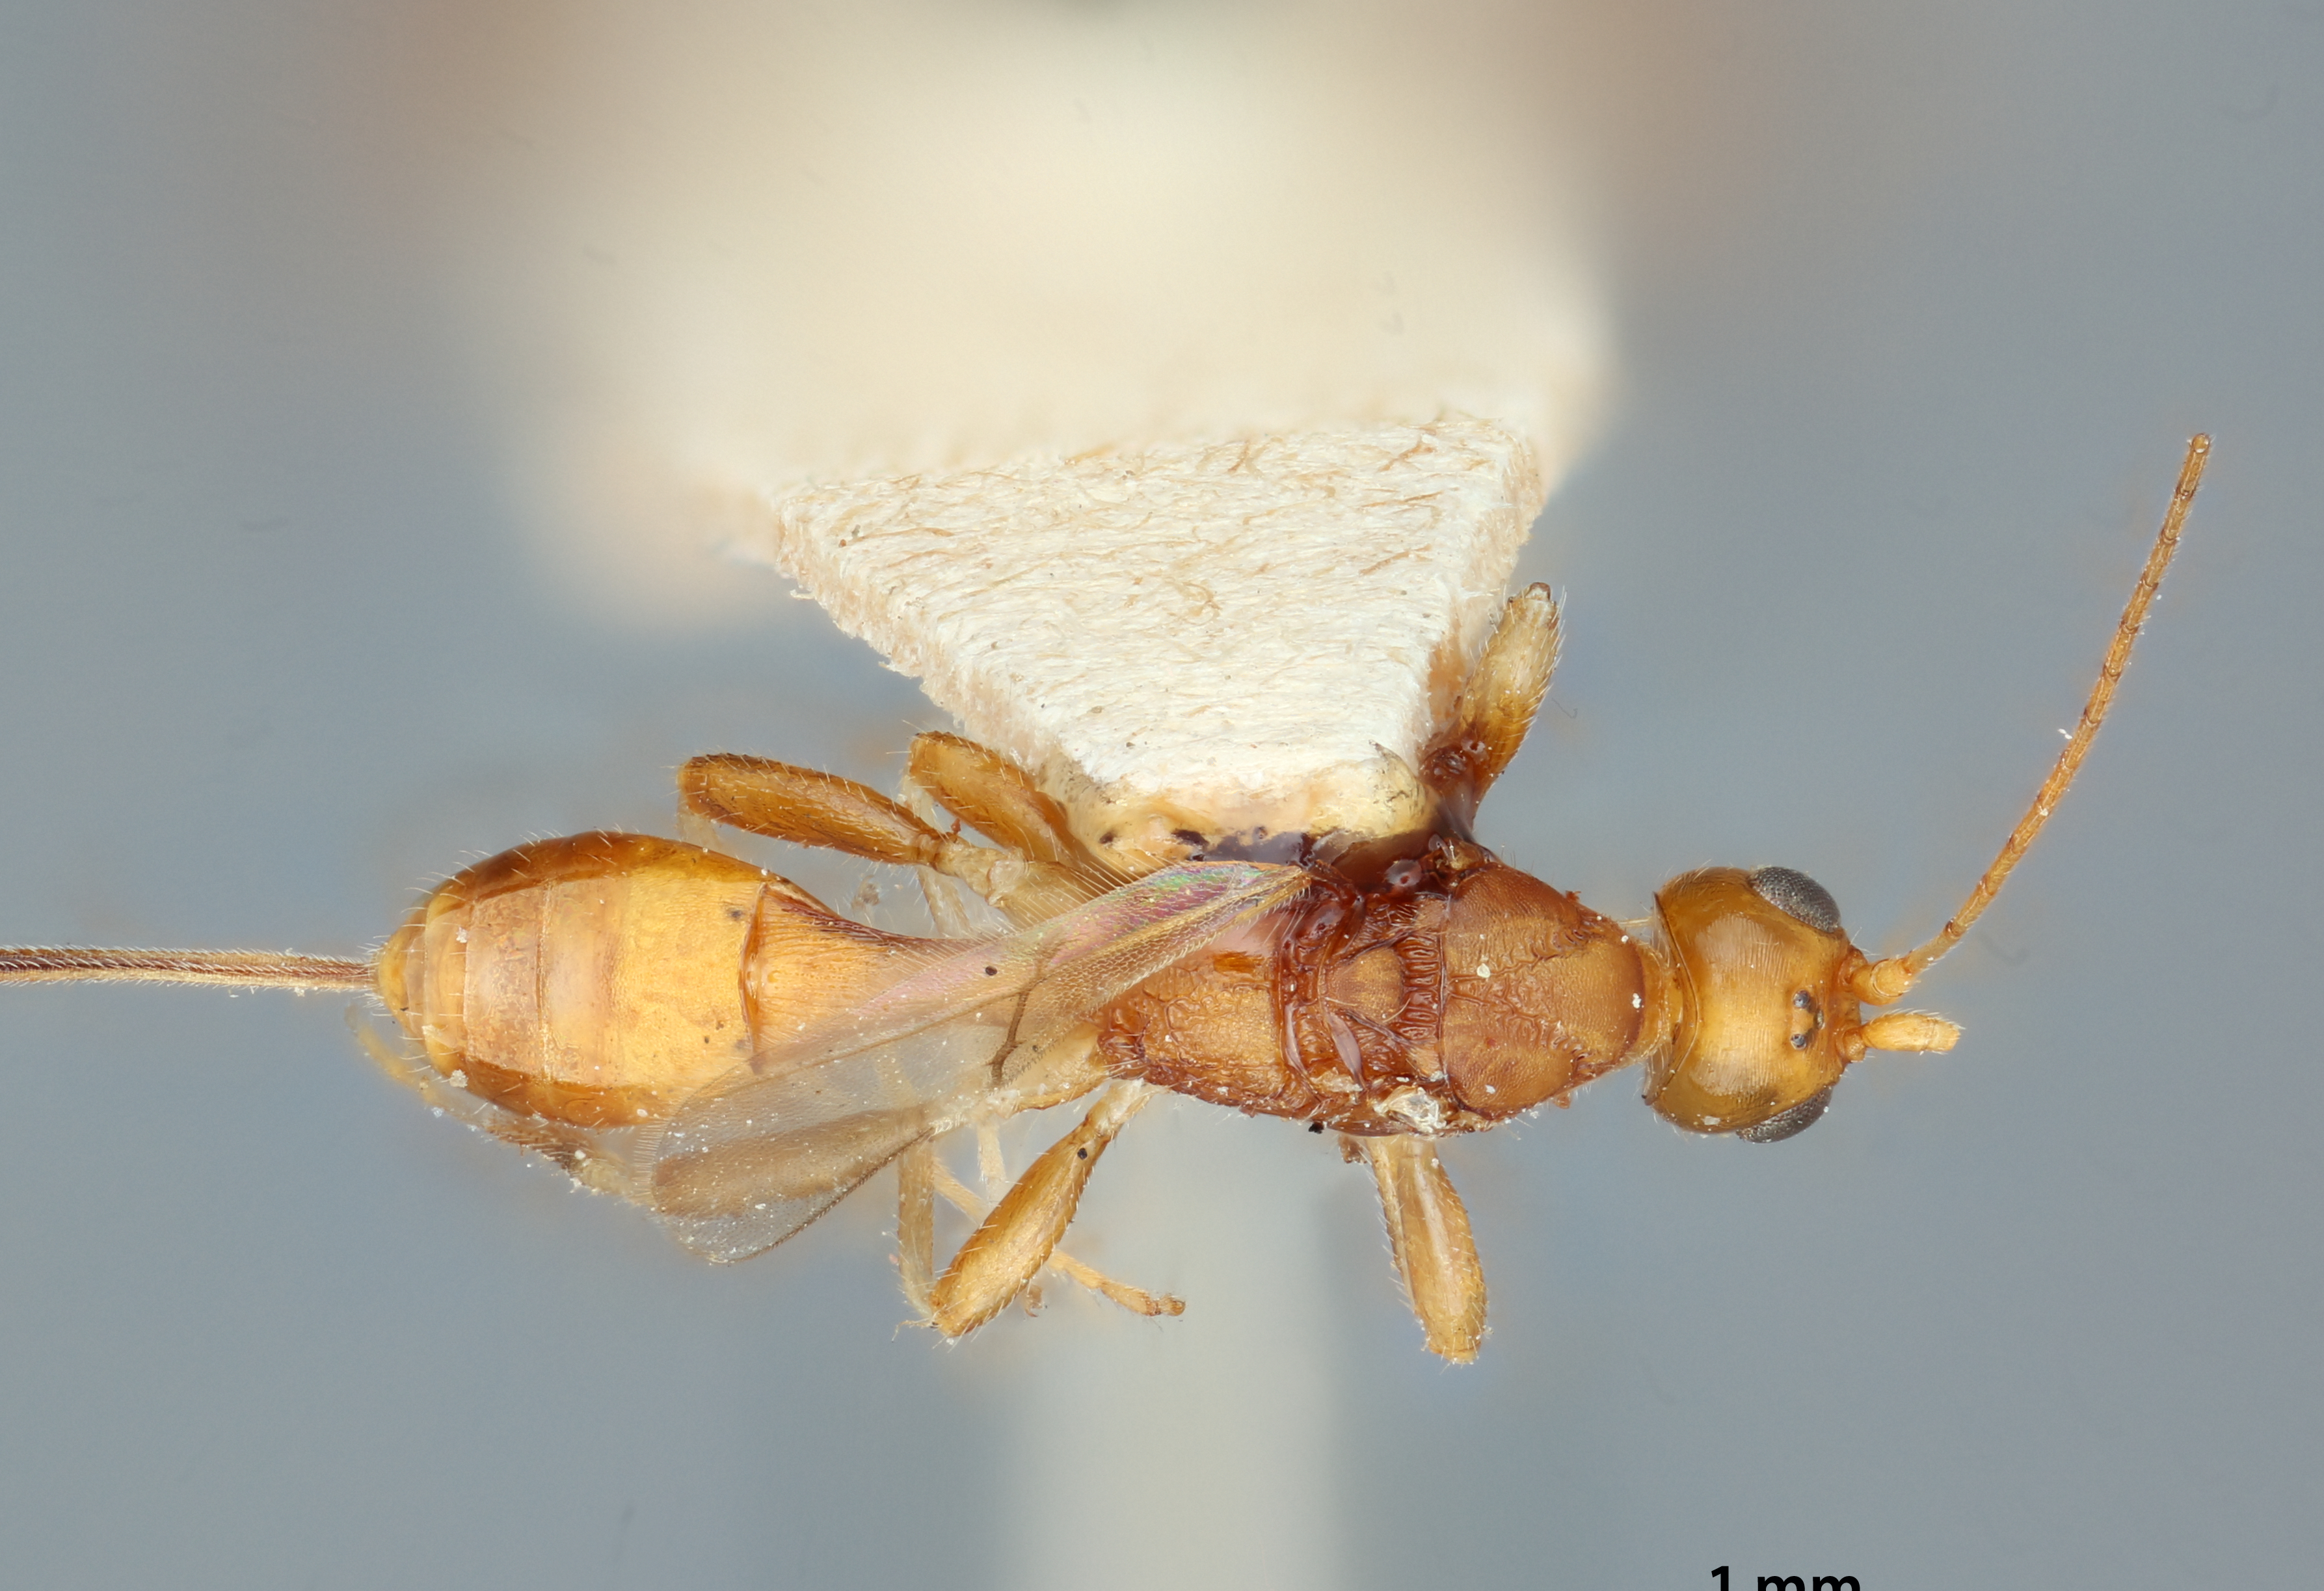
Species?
Spathius pallidus
